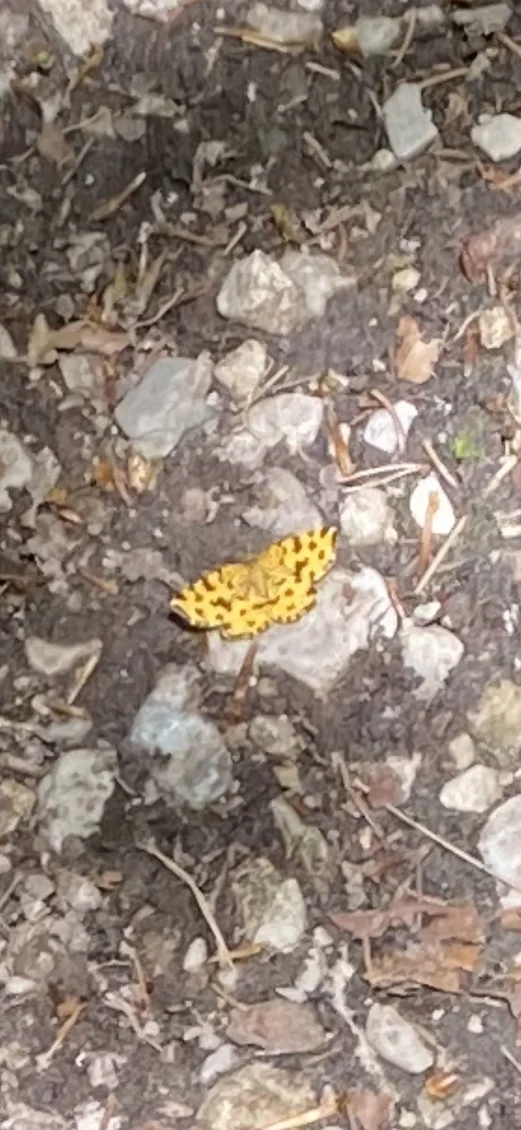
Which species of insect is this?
Pseudopanthera macularia
